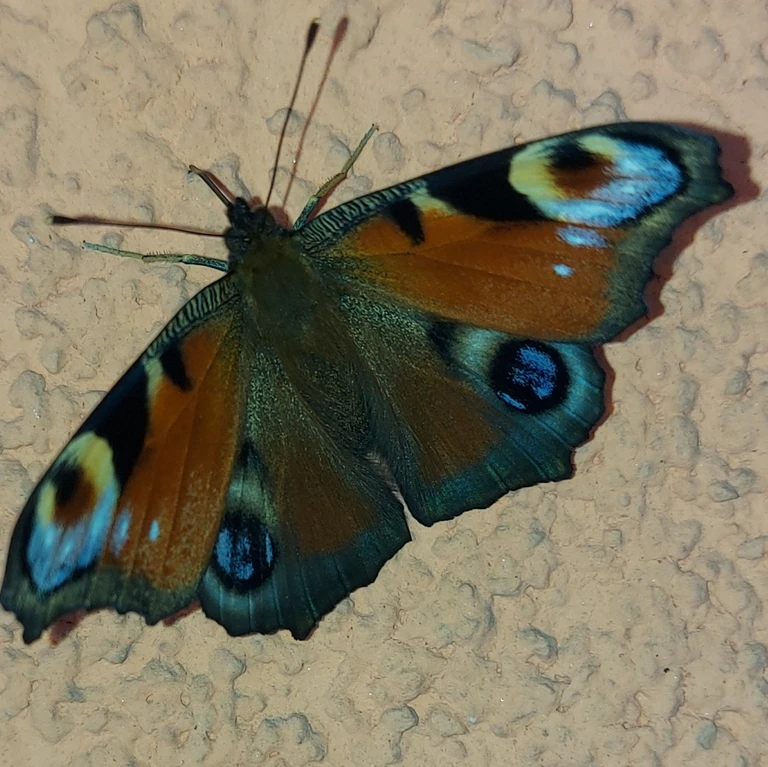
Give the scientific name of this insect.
Aglais io
